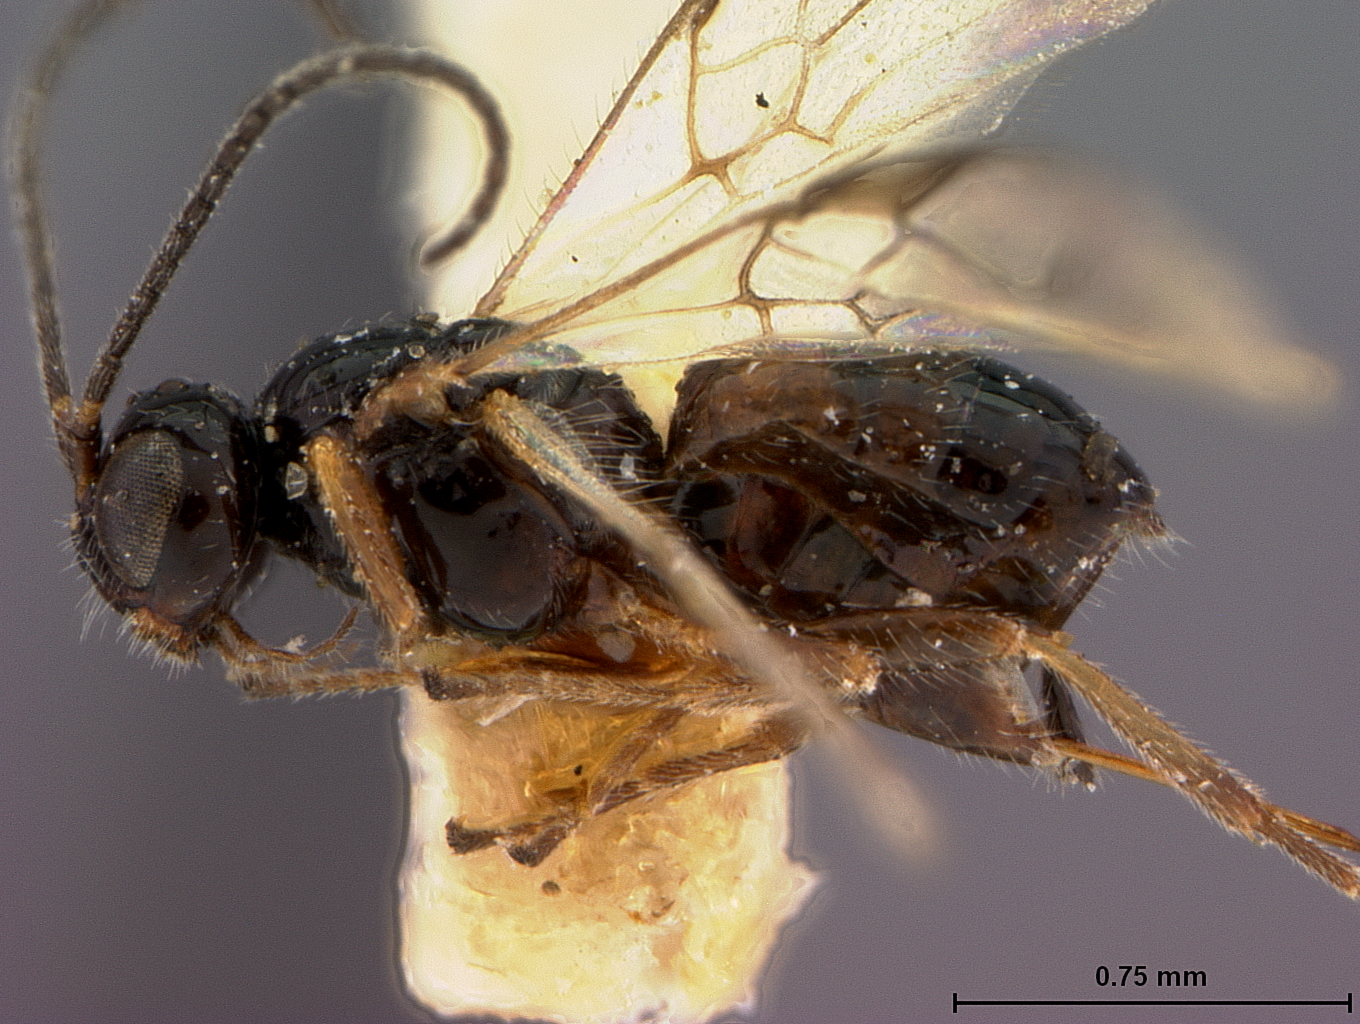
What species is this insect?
Opius hagermanicus
